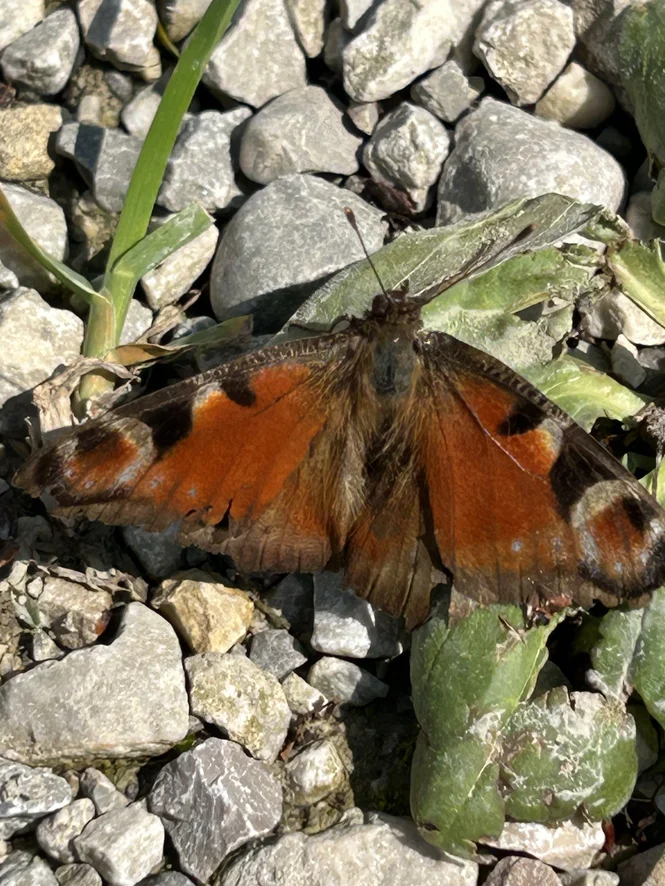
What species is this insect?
Aglais io
